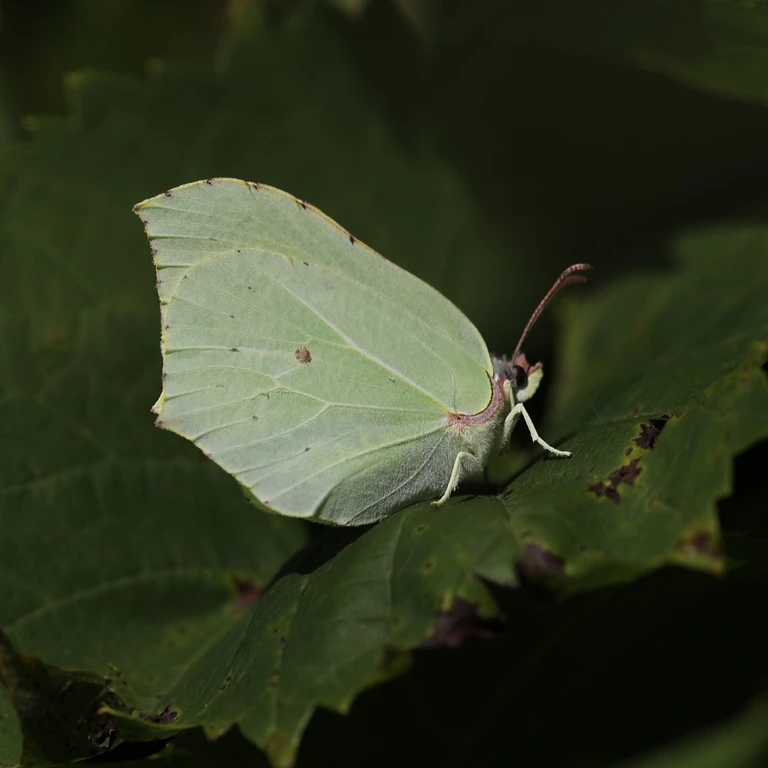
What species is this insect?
Gonepteryx rhamni
